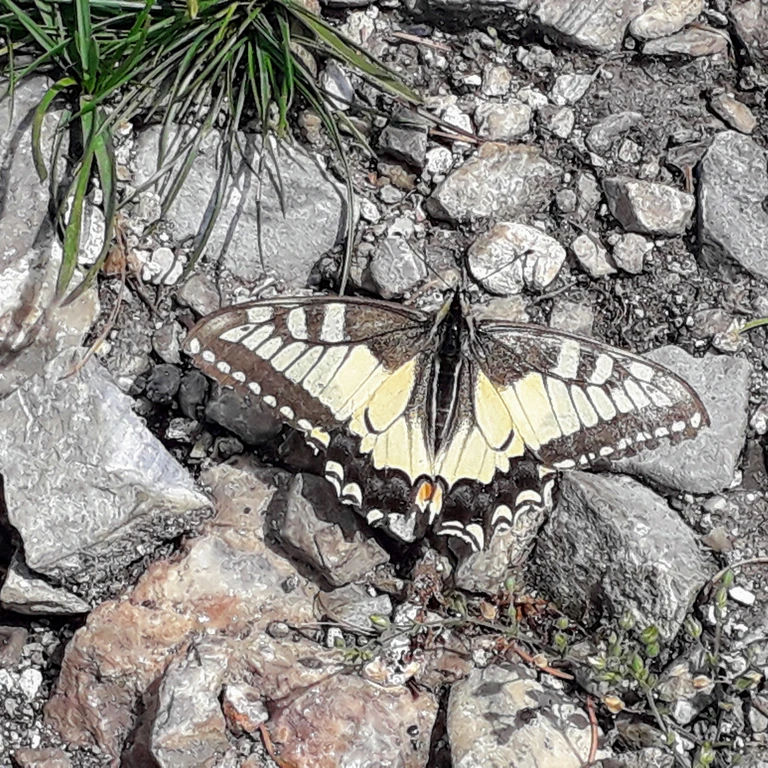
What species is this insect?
Papilio machaon
